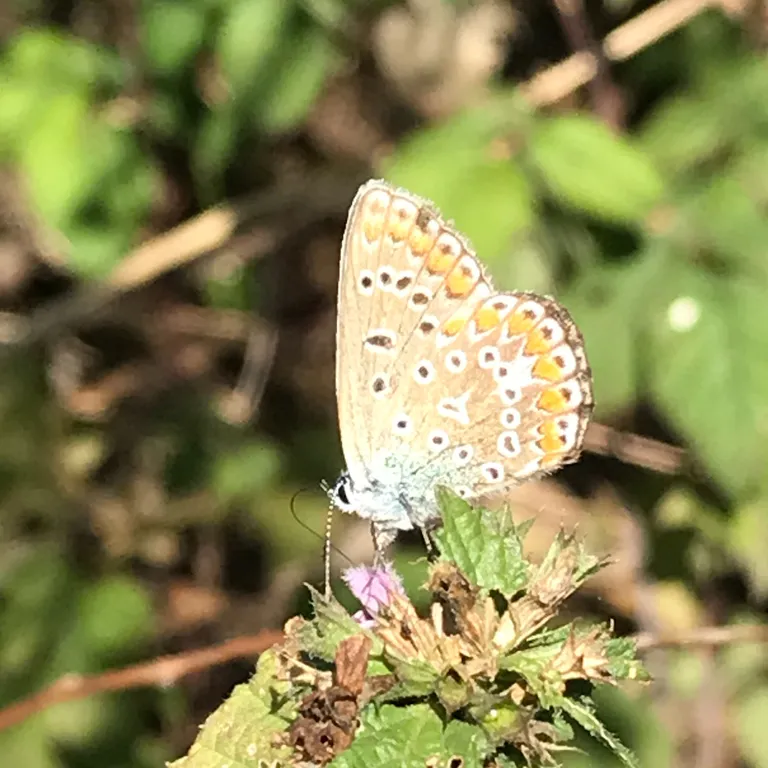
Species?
Polyommatus icarus
